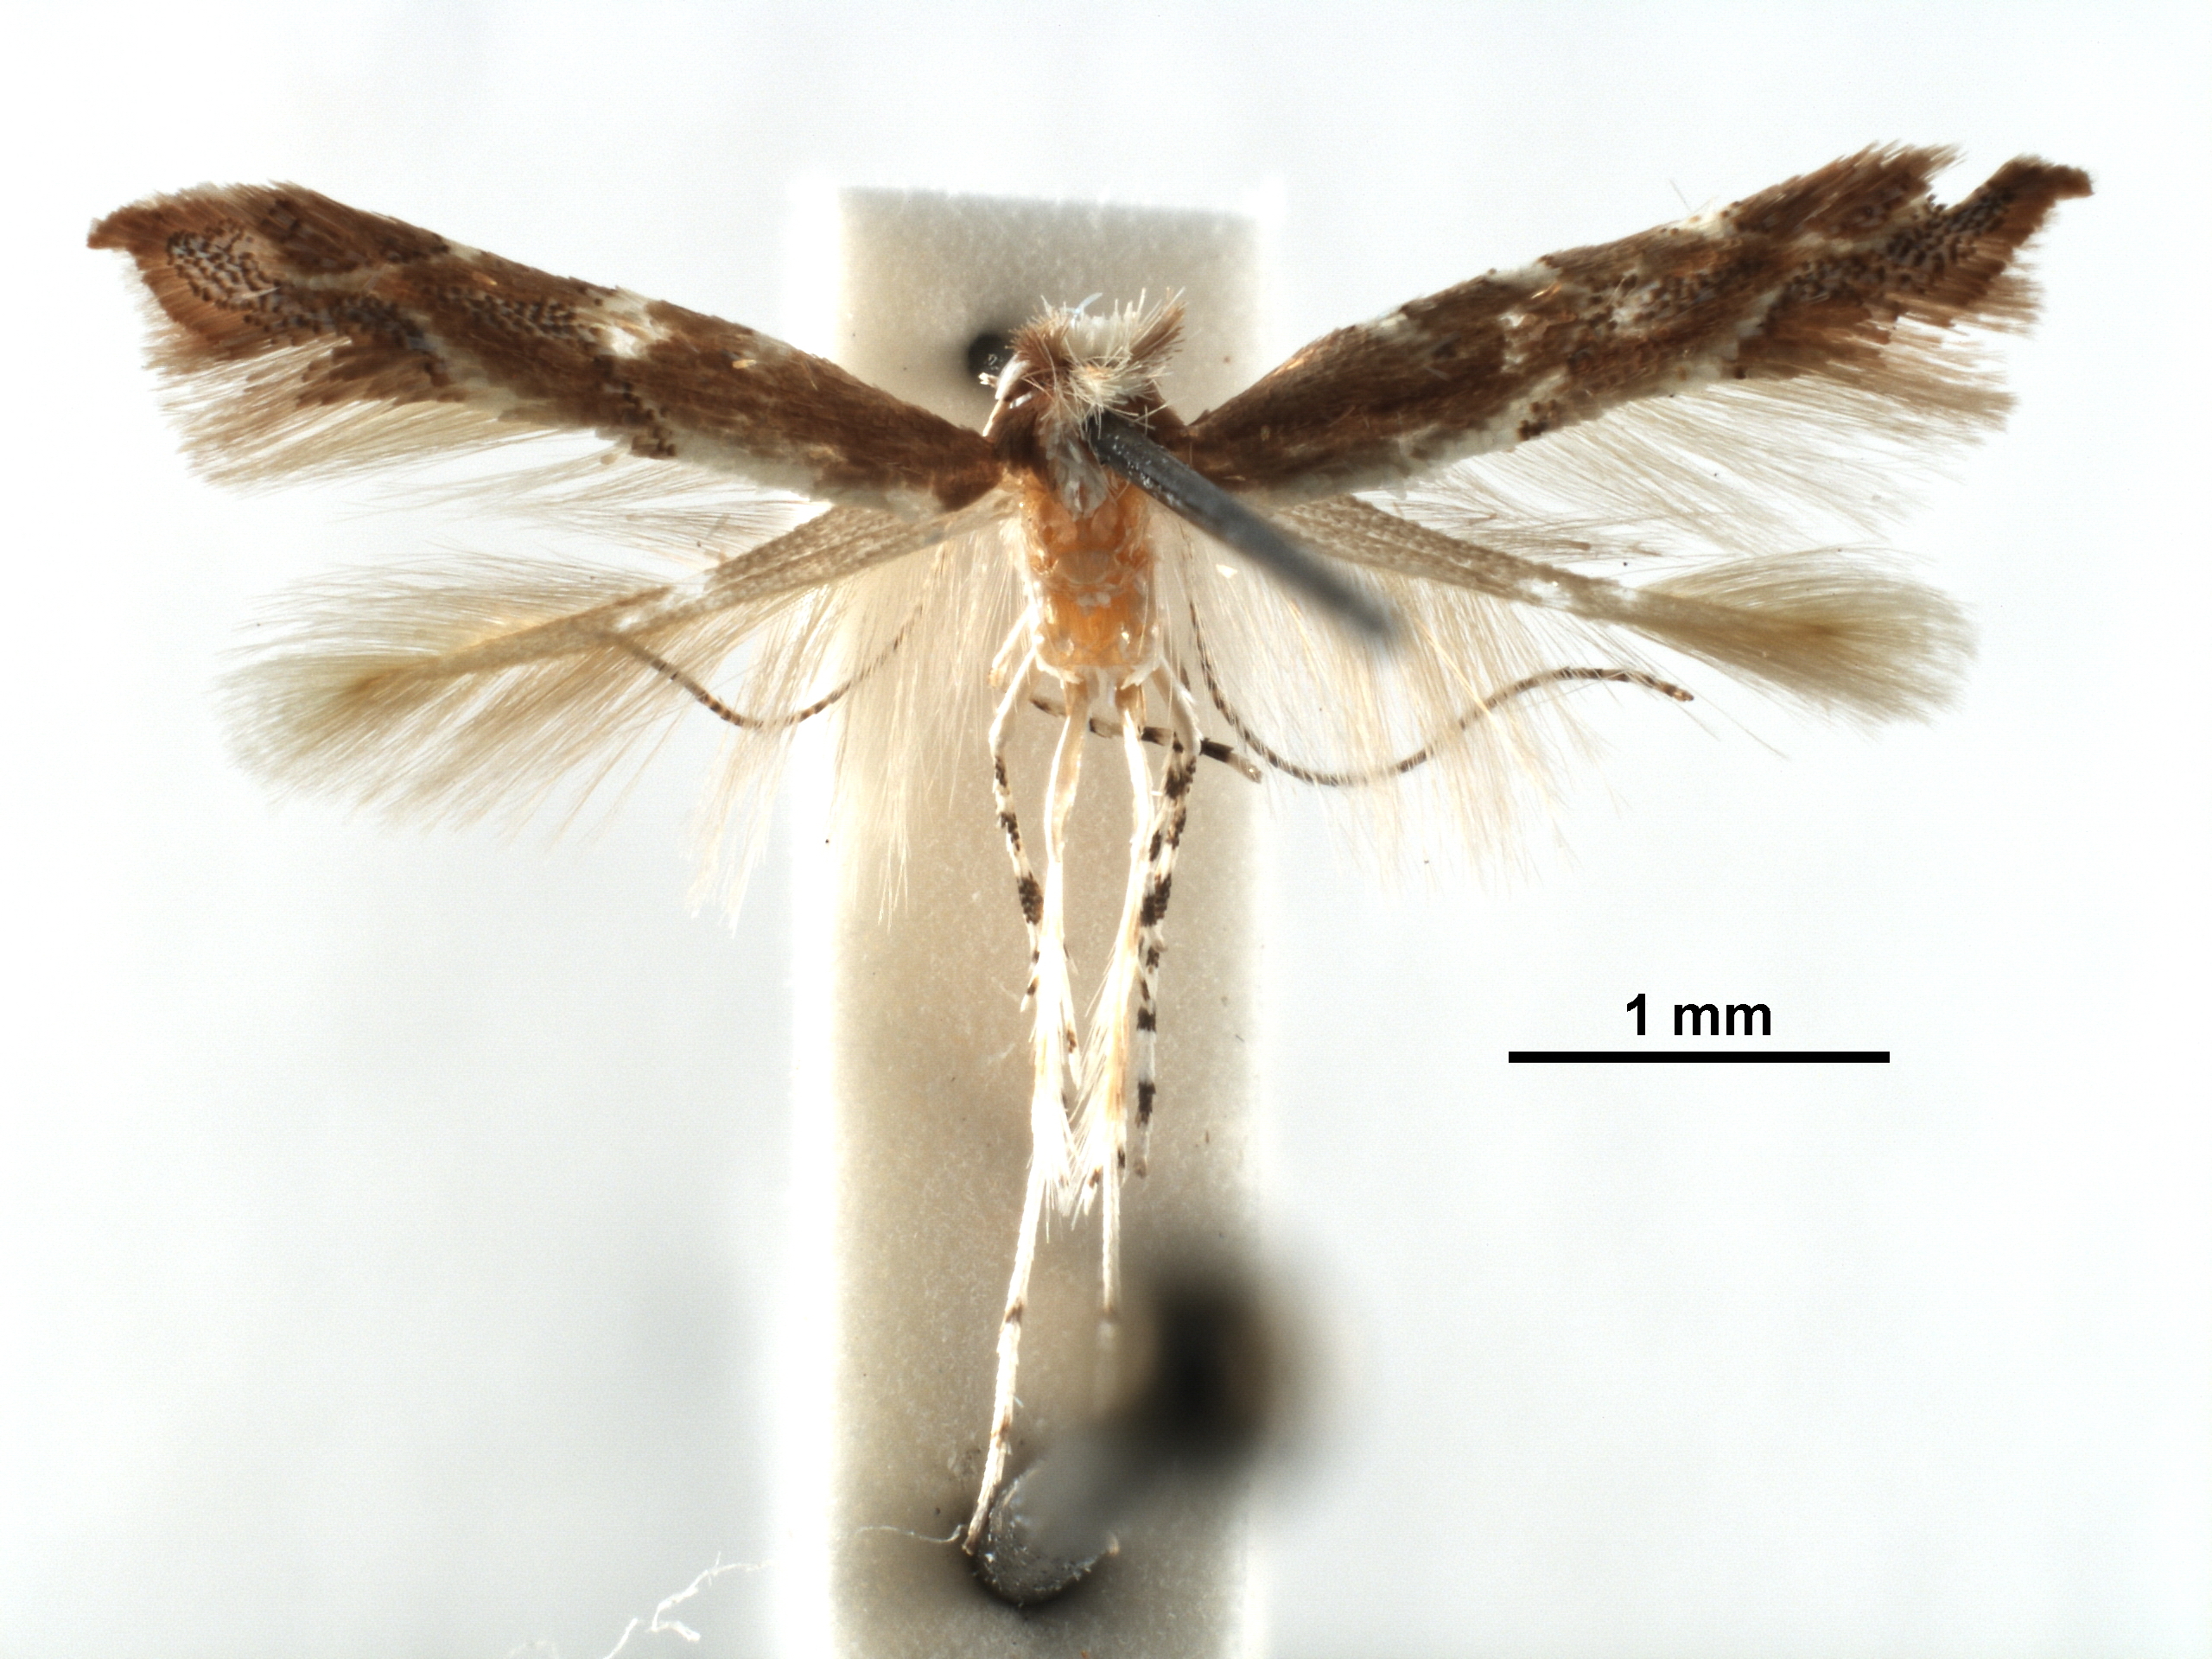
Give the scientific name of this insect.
Cameraria anomala
